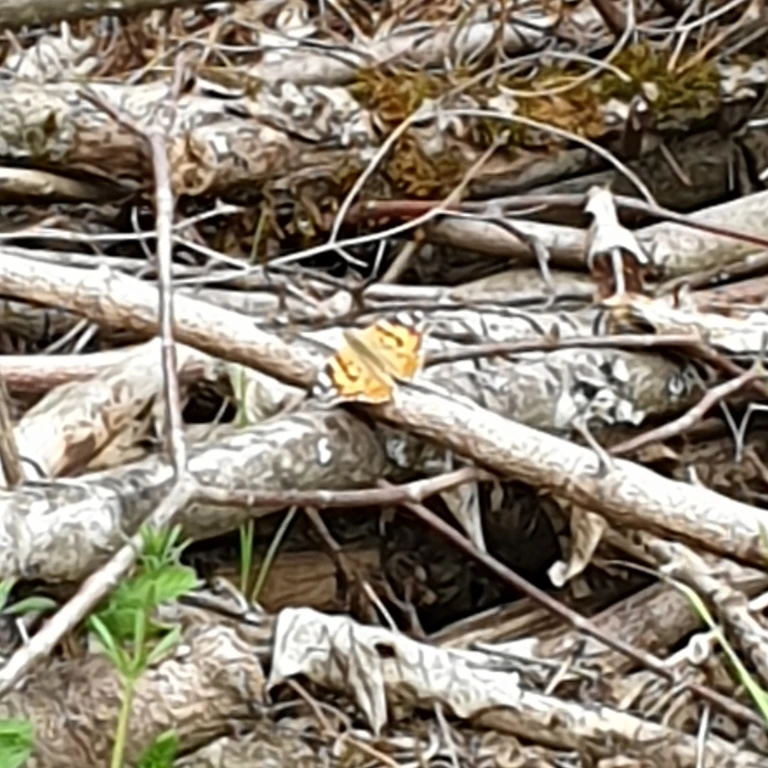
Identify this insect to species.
Vanessa cardui
